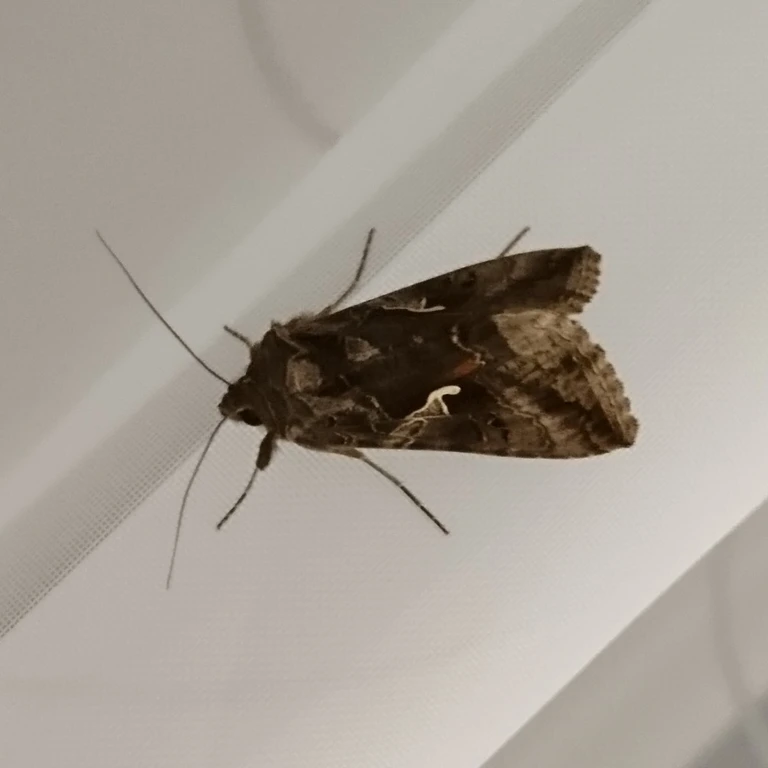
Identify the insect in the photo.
Autographa gamma
